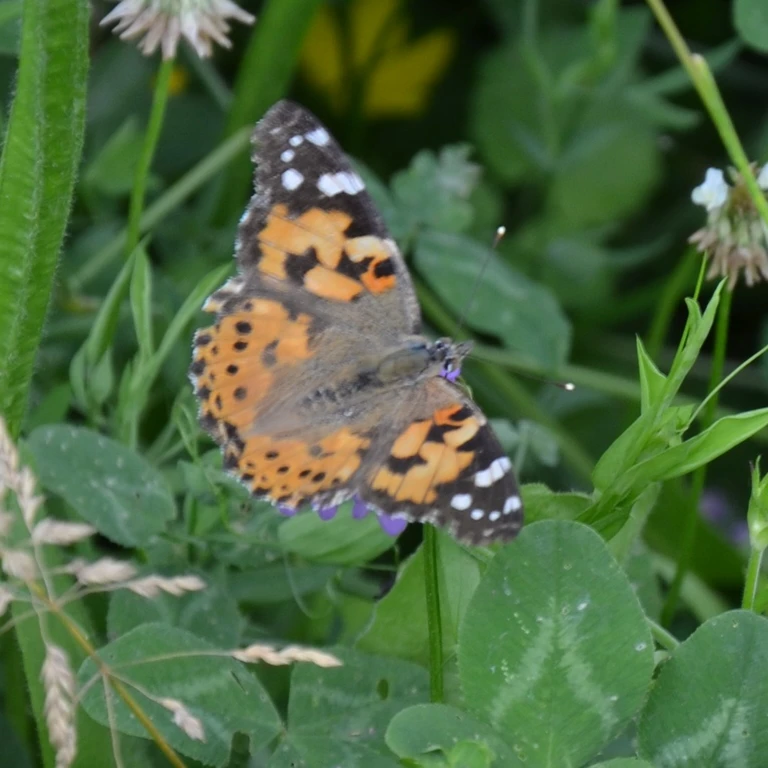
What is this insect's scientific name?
Vanessa cardui
